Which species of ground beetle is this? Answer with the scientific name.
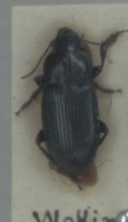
Harpalus rufipalpis
